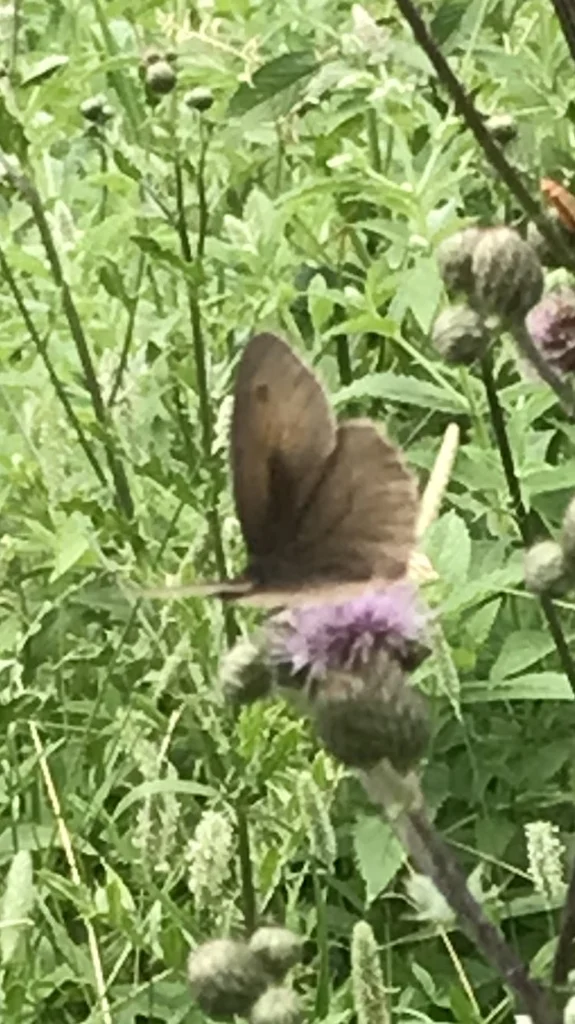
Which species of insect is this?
Maniola jurtina
